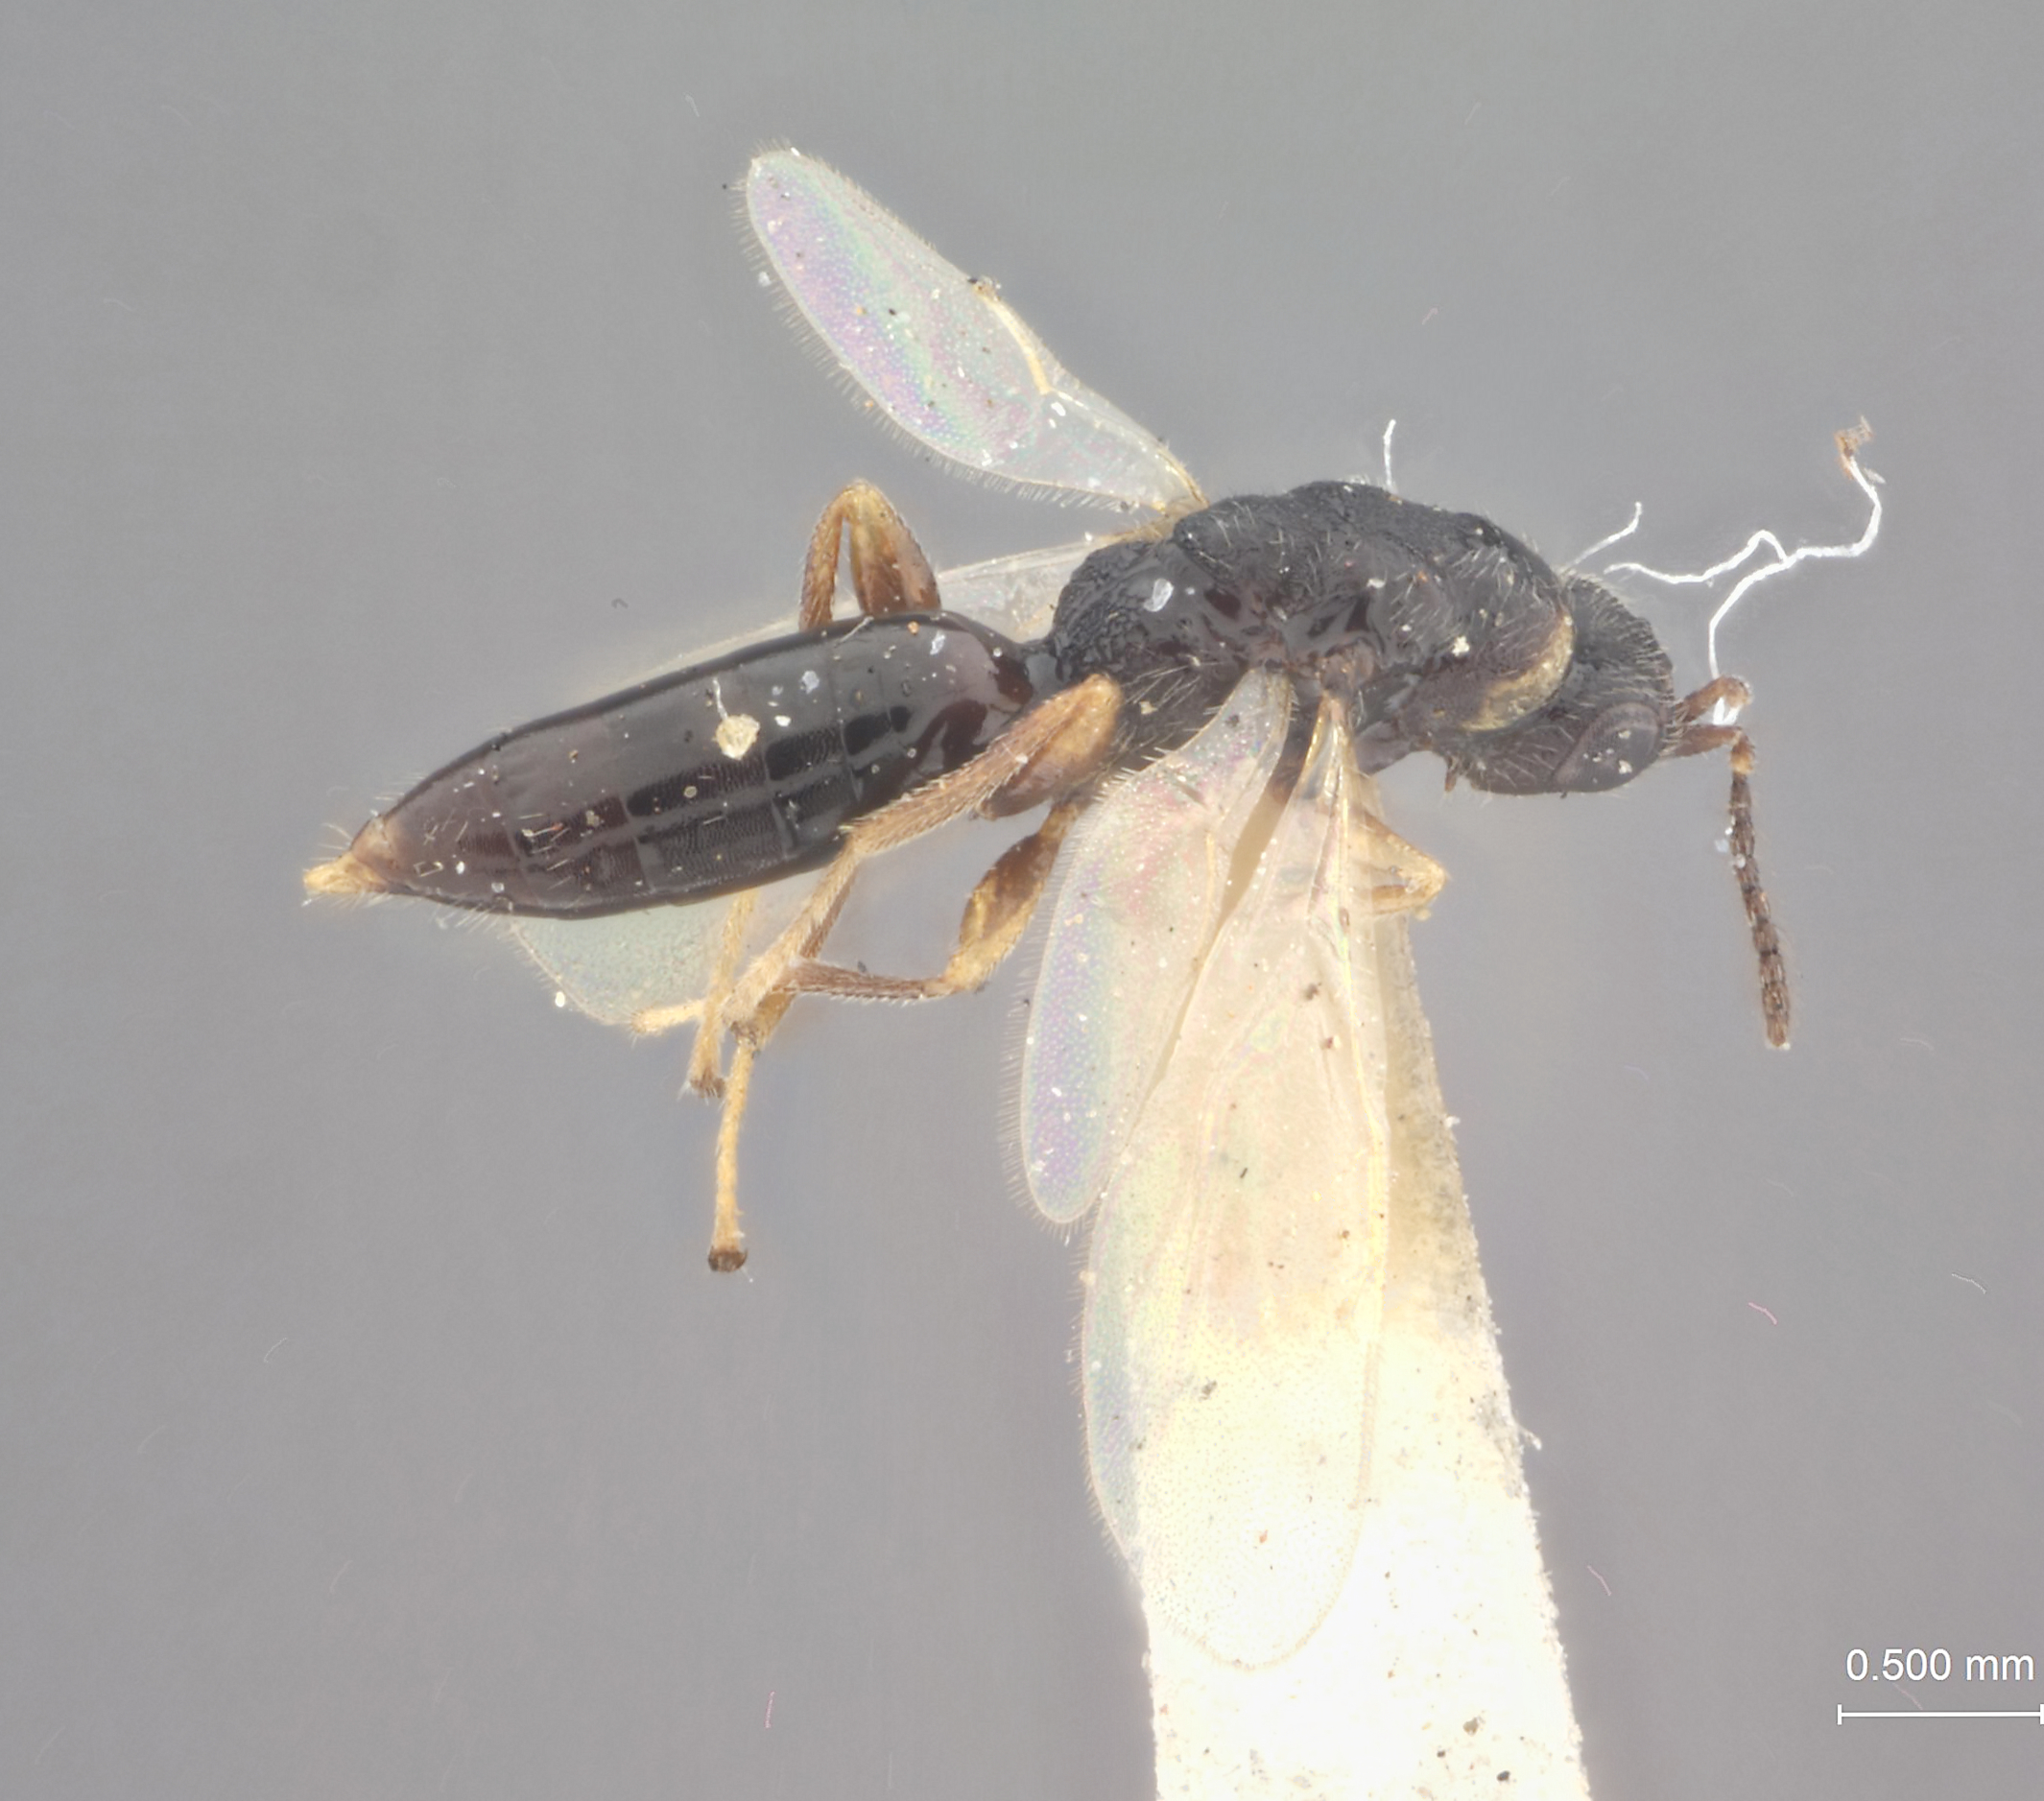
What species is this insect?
Harmolita elymivora
